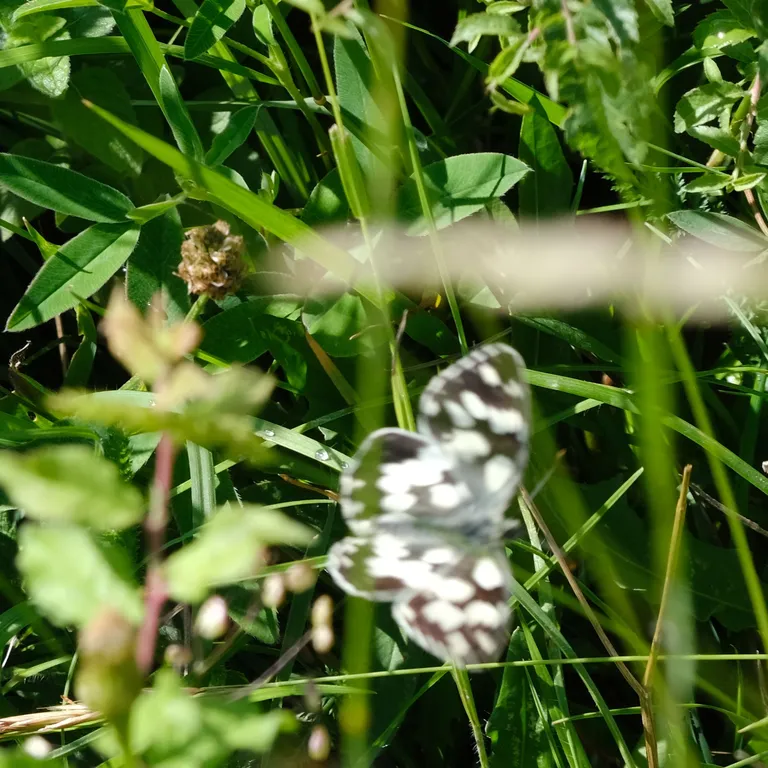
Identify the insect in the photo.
Melanargia galathea
